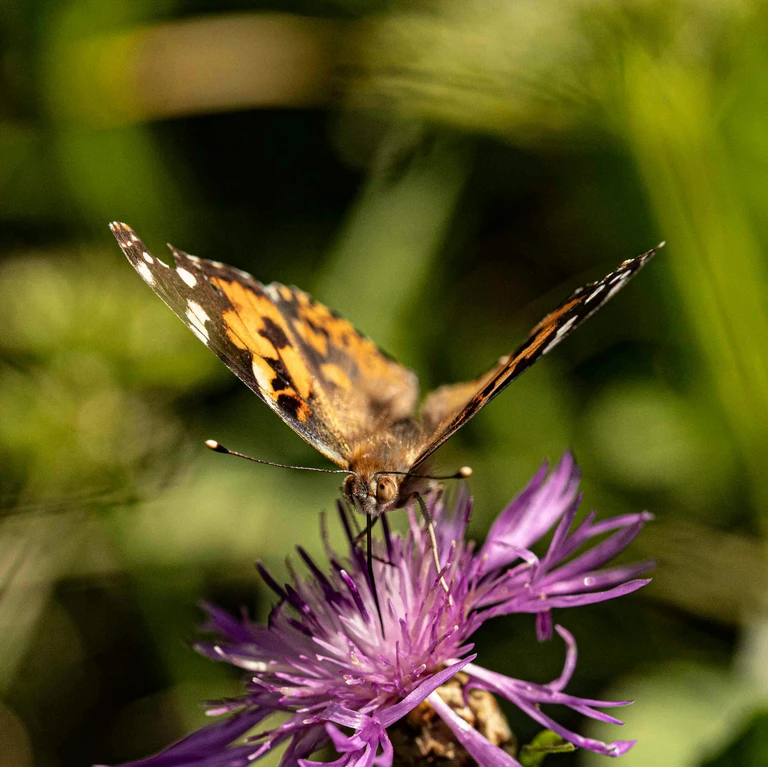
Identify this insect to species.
Vanessa cardui
